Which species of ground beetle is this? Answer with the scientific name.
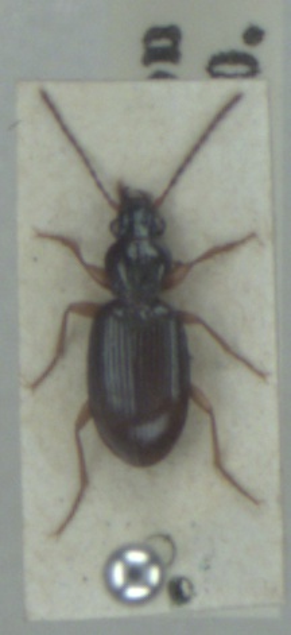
Sinechostictus stomoides
